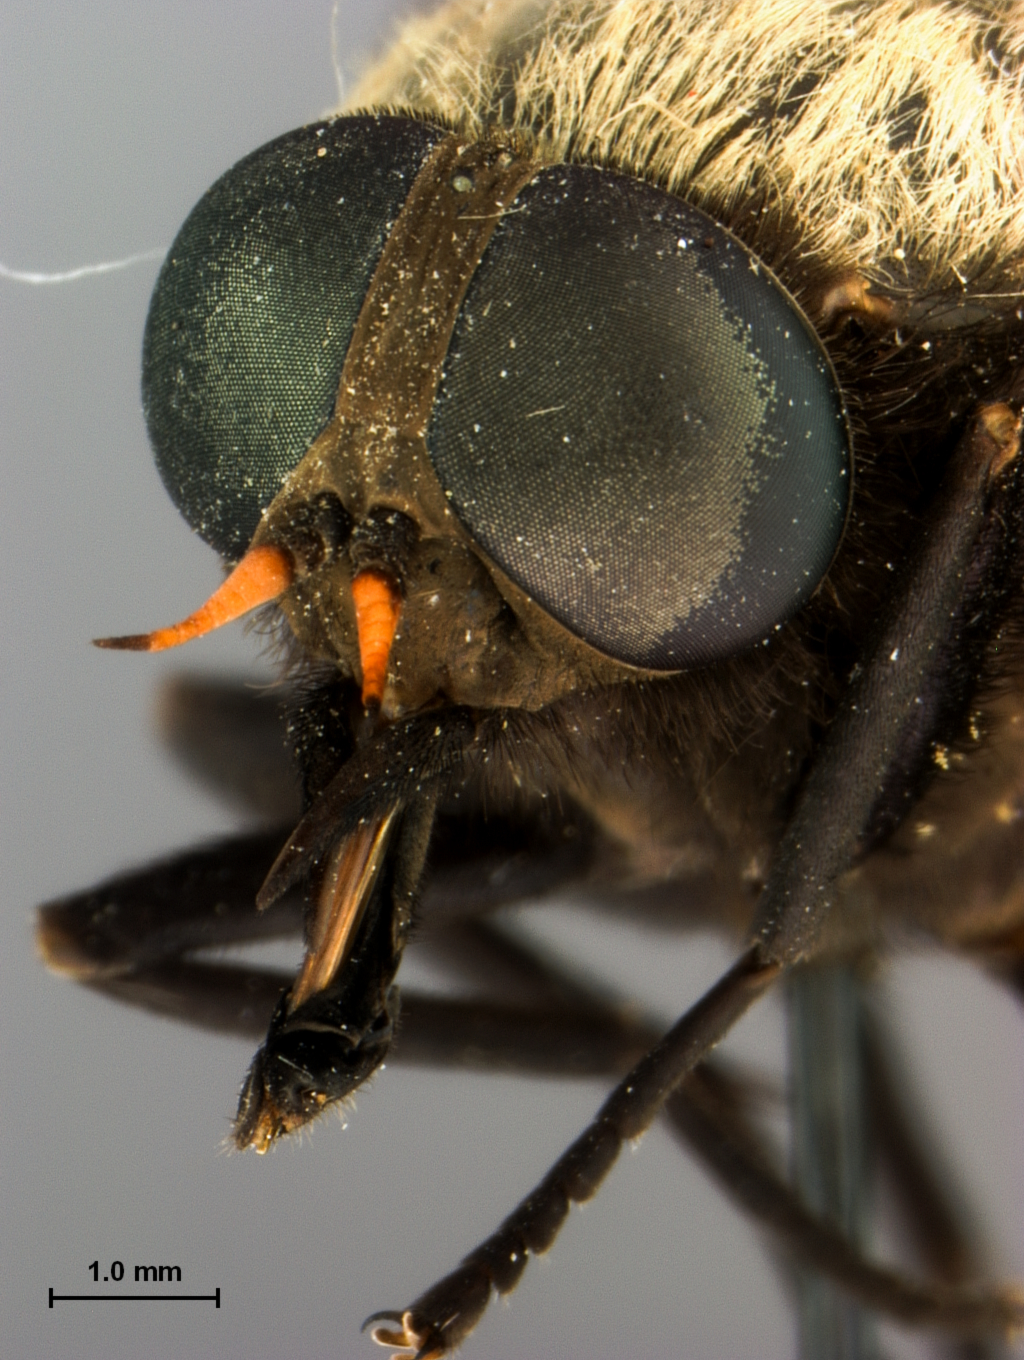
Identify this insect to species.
Stonemyia velutina (also Stonemyia albomacula)
